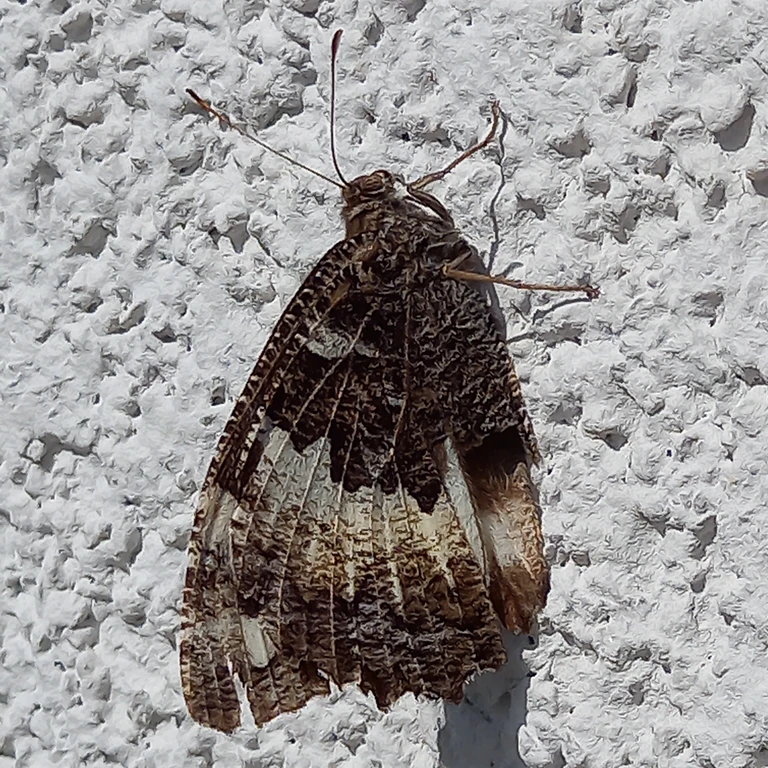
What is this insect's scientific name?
Brintesia circe
